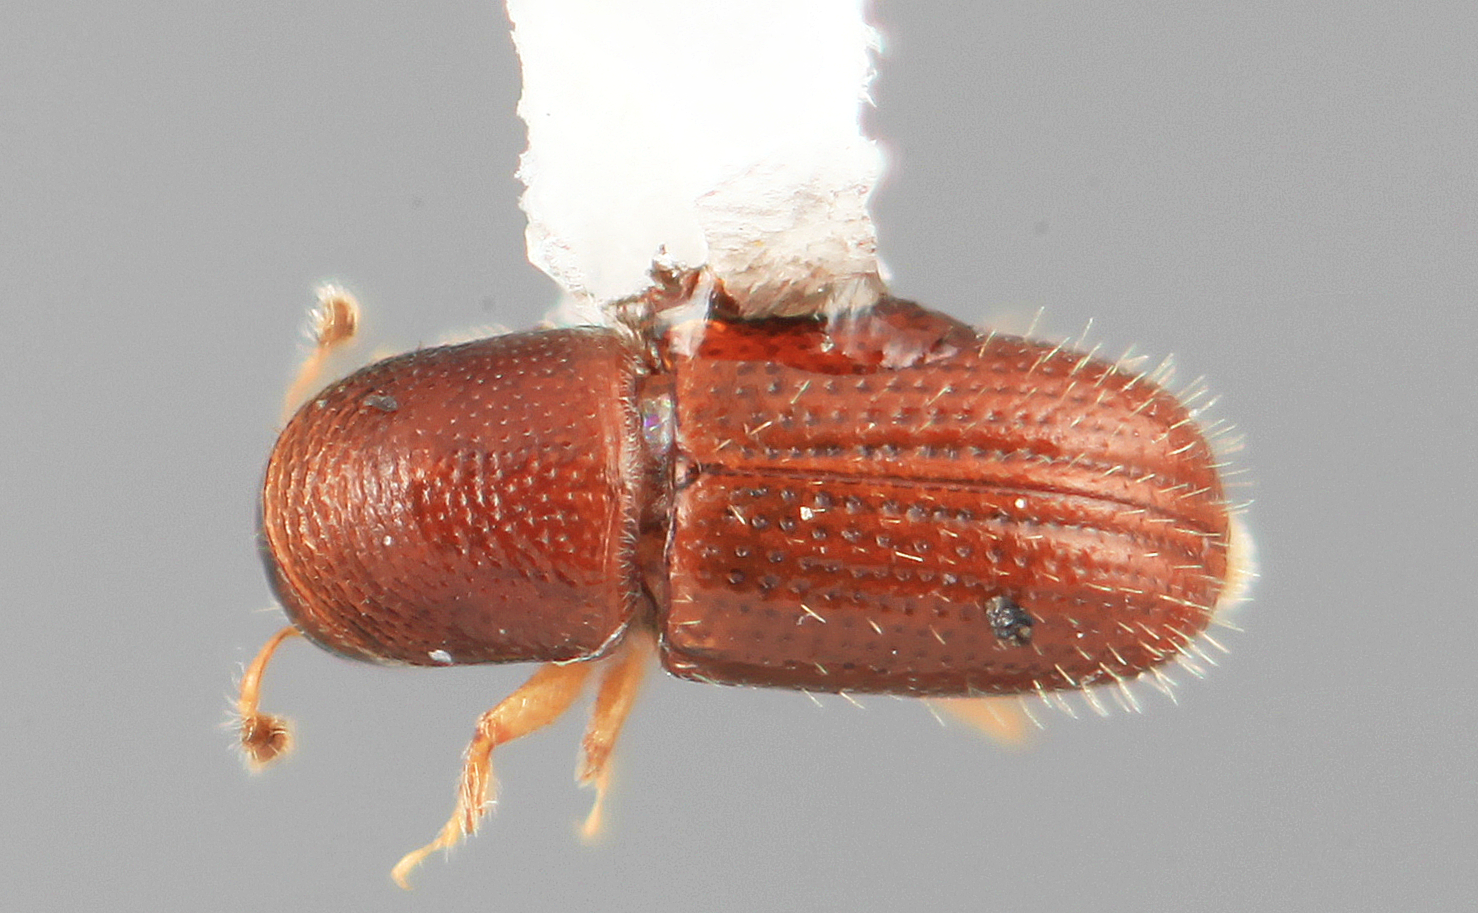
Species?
Scolytodes pusillimus
